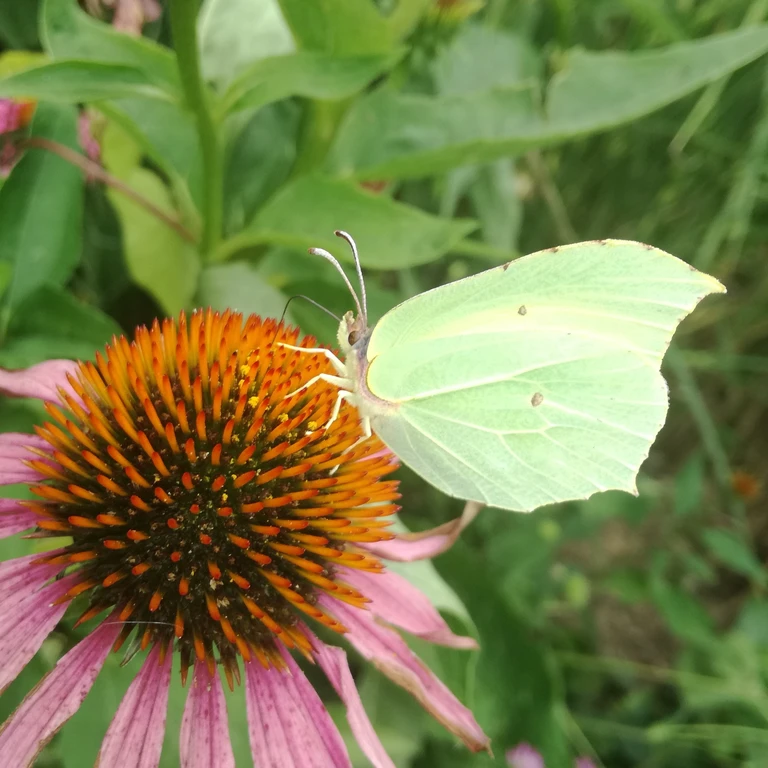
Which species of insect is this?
Gonepteryx rhamni
